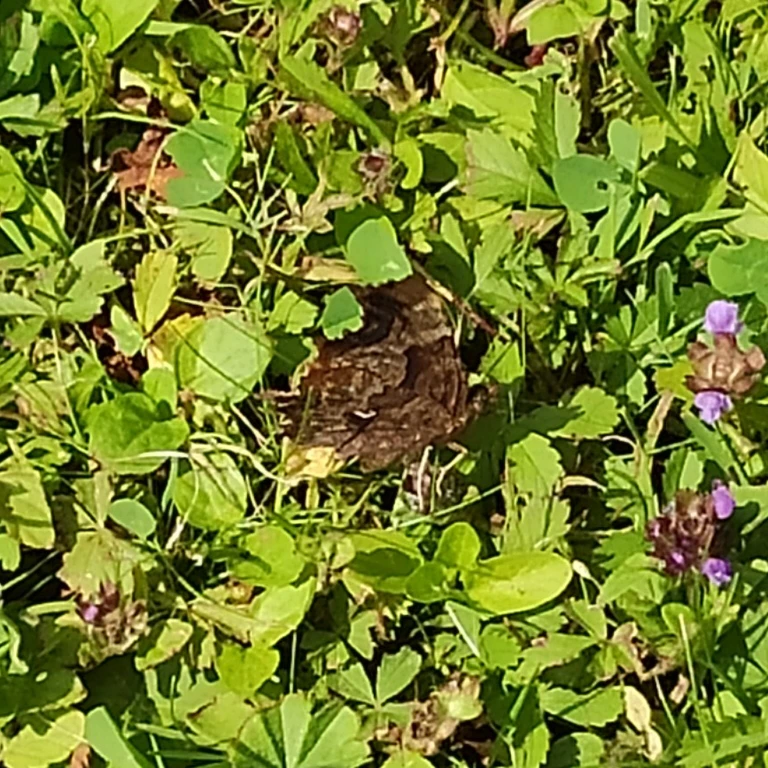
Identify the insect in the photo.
Polygonia c-album
